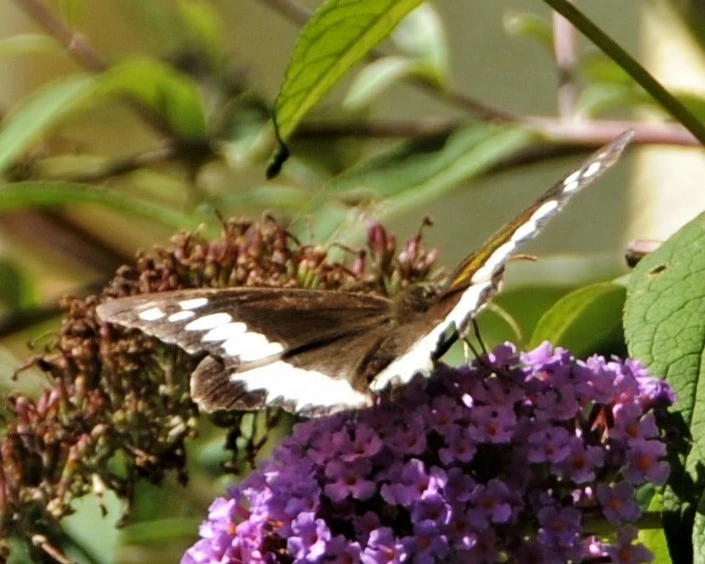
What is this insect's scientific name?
Brintesia circe
